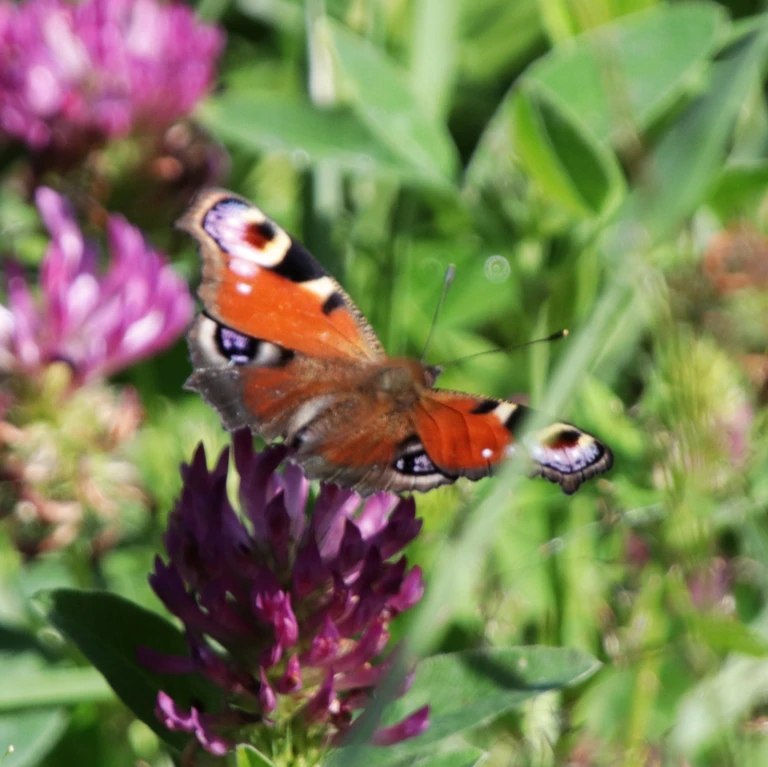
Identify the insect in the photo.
Aglais io
